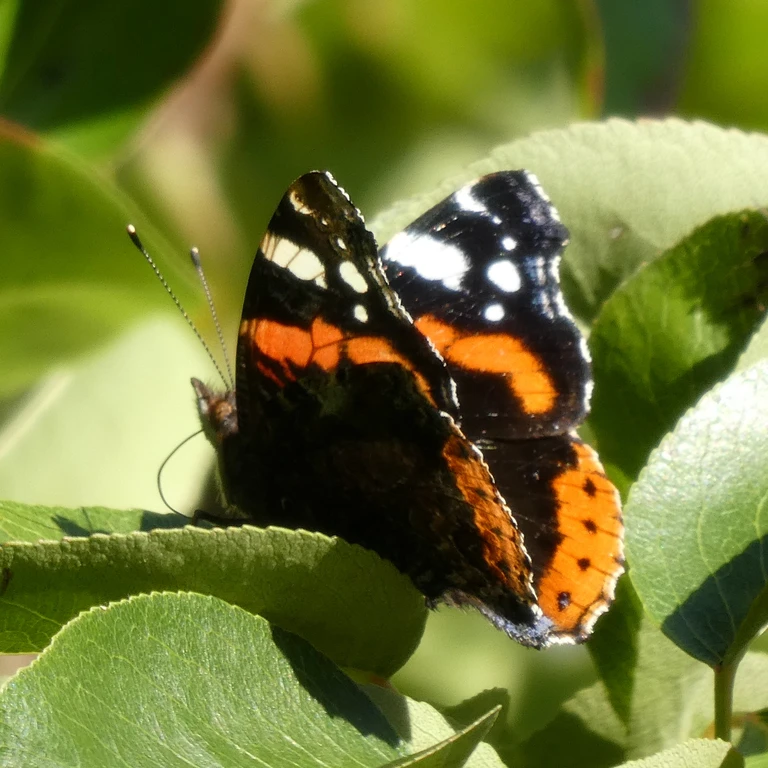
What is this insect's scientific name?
Vanessa atalanta
